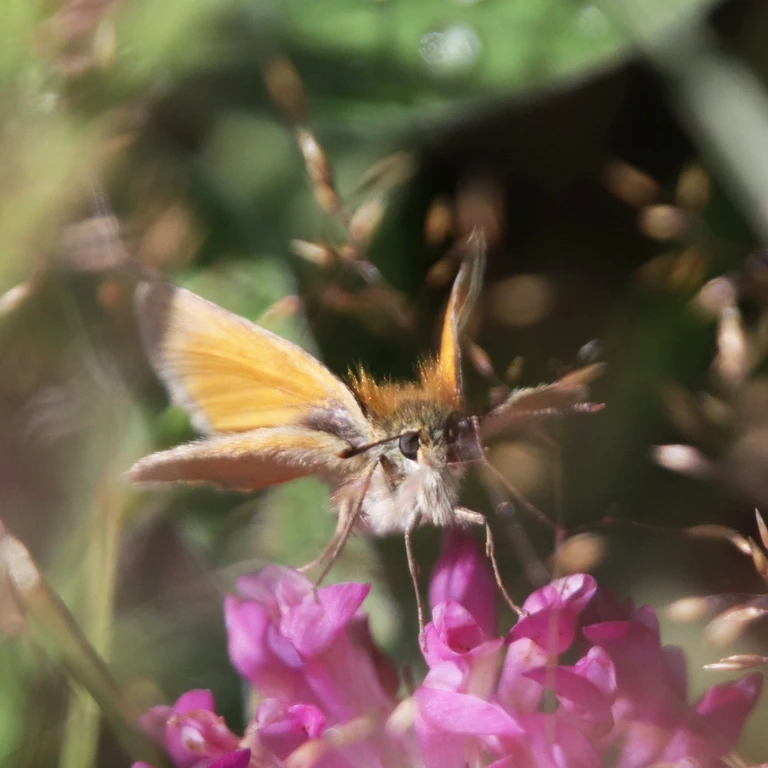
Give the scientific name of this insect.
Thymelicus sylvestris
